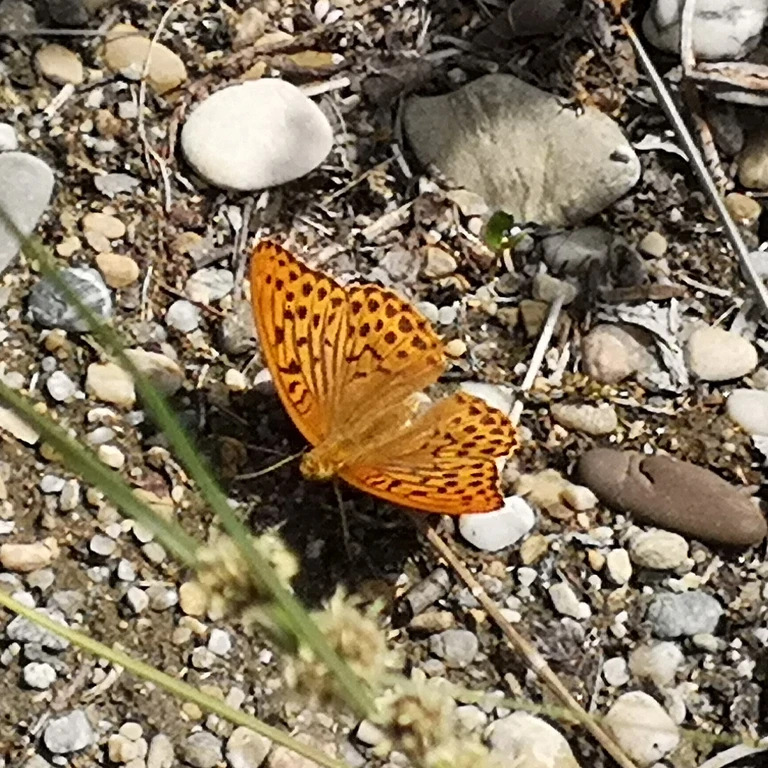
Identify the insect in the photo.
Argynnis paphia
